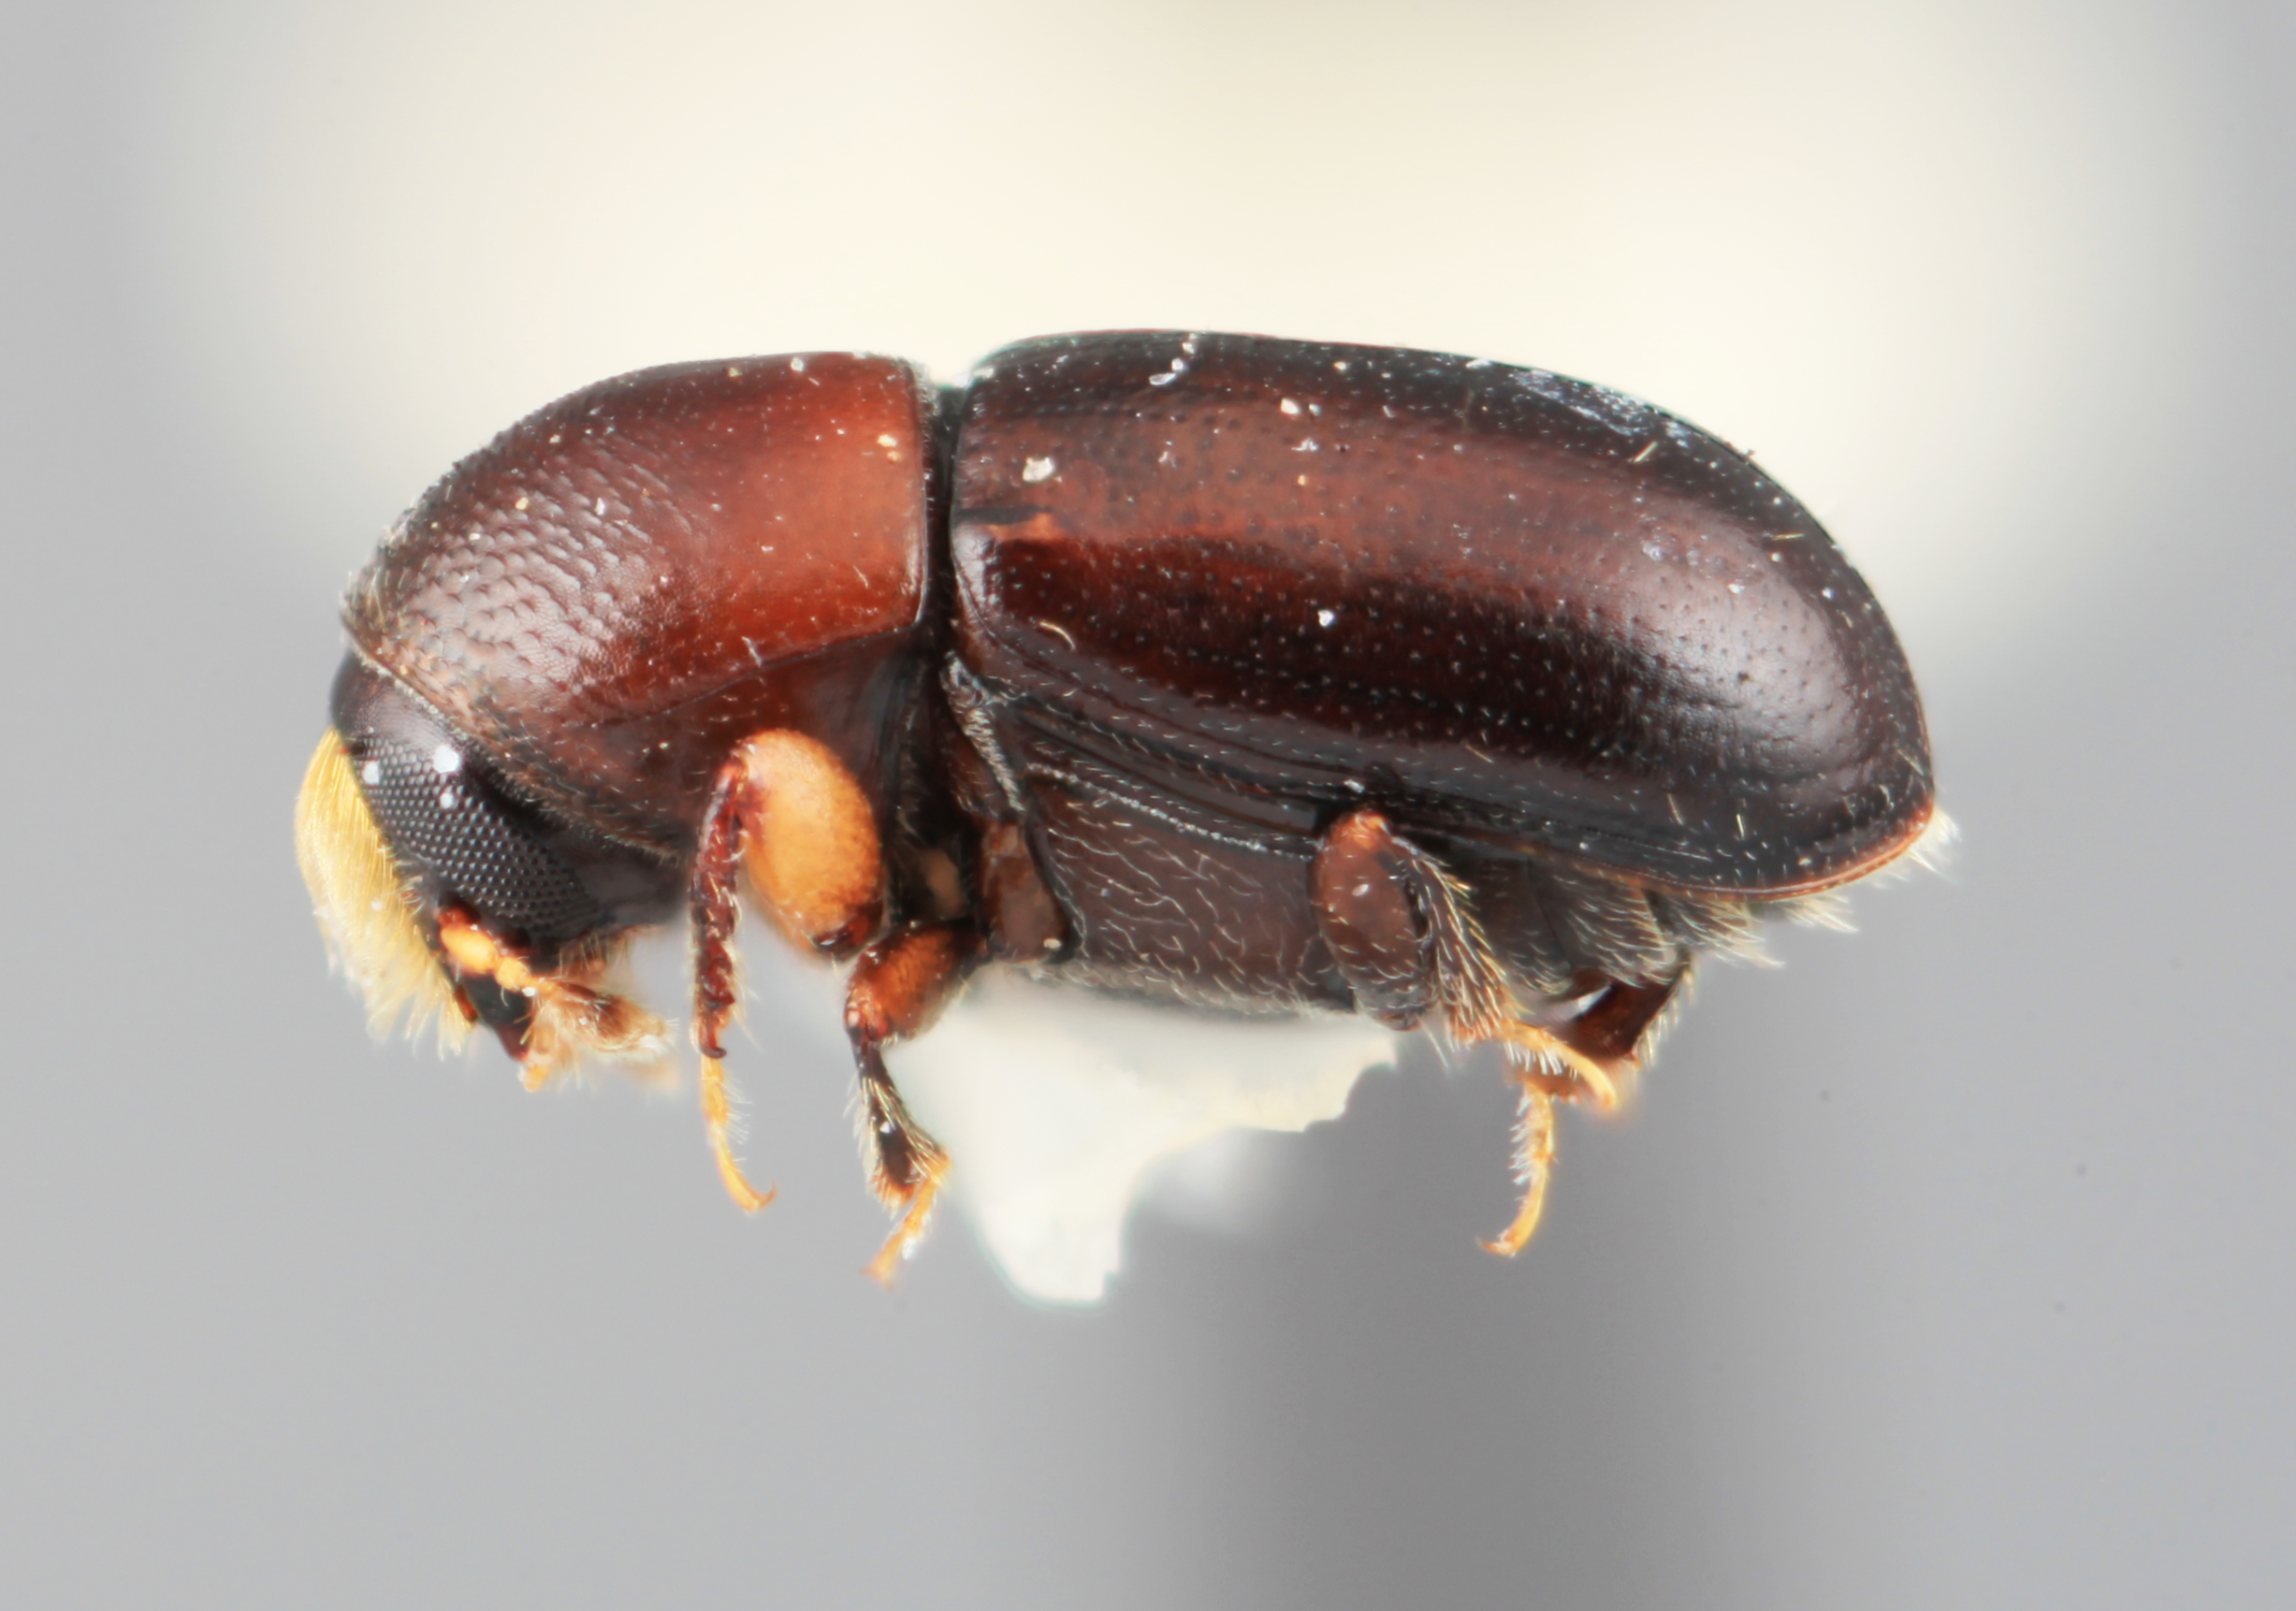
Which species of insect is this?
Scolytodes retifer
